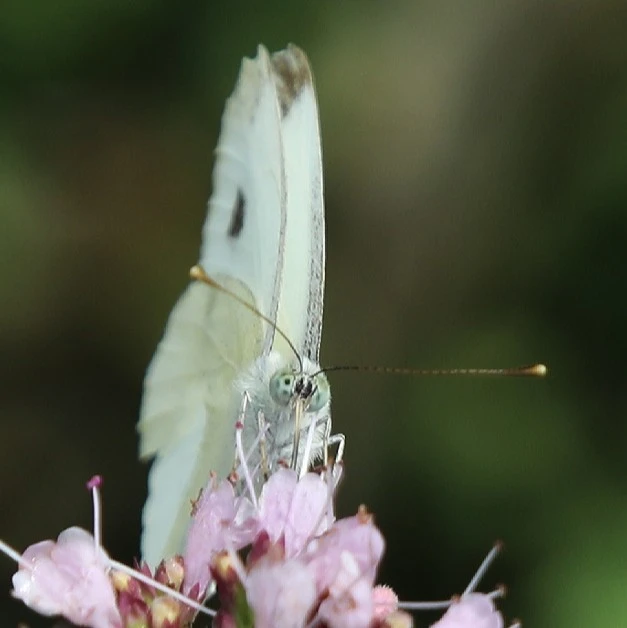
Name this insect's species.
Pieris rapae
